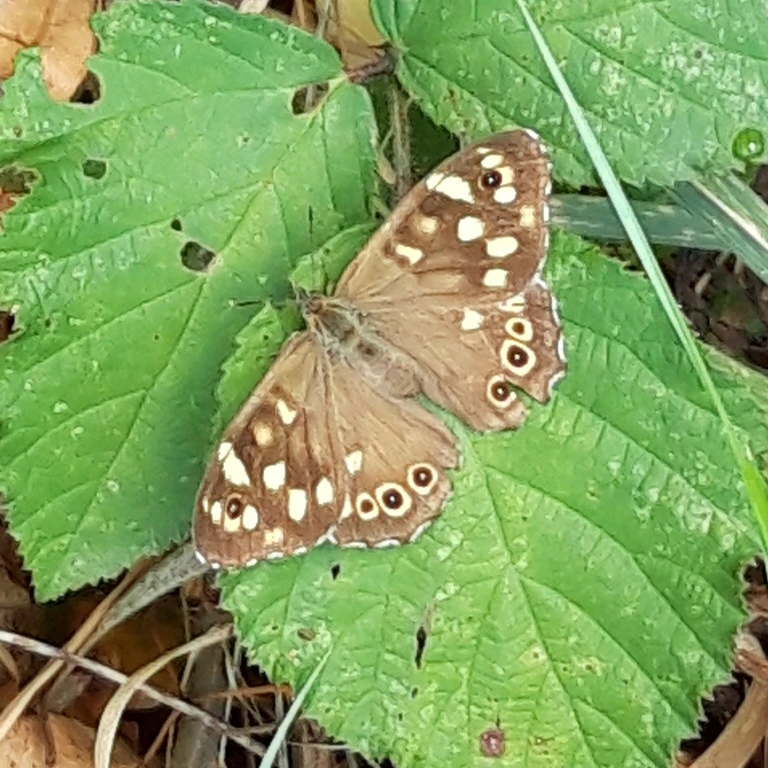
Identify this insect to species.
Pararge aegeria
